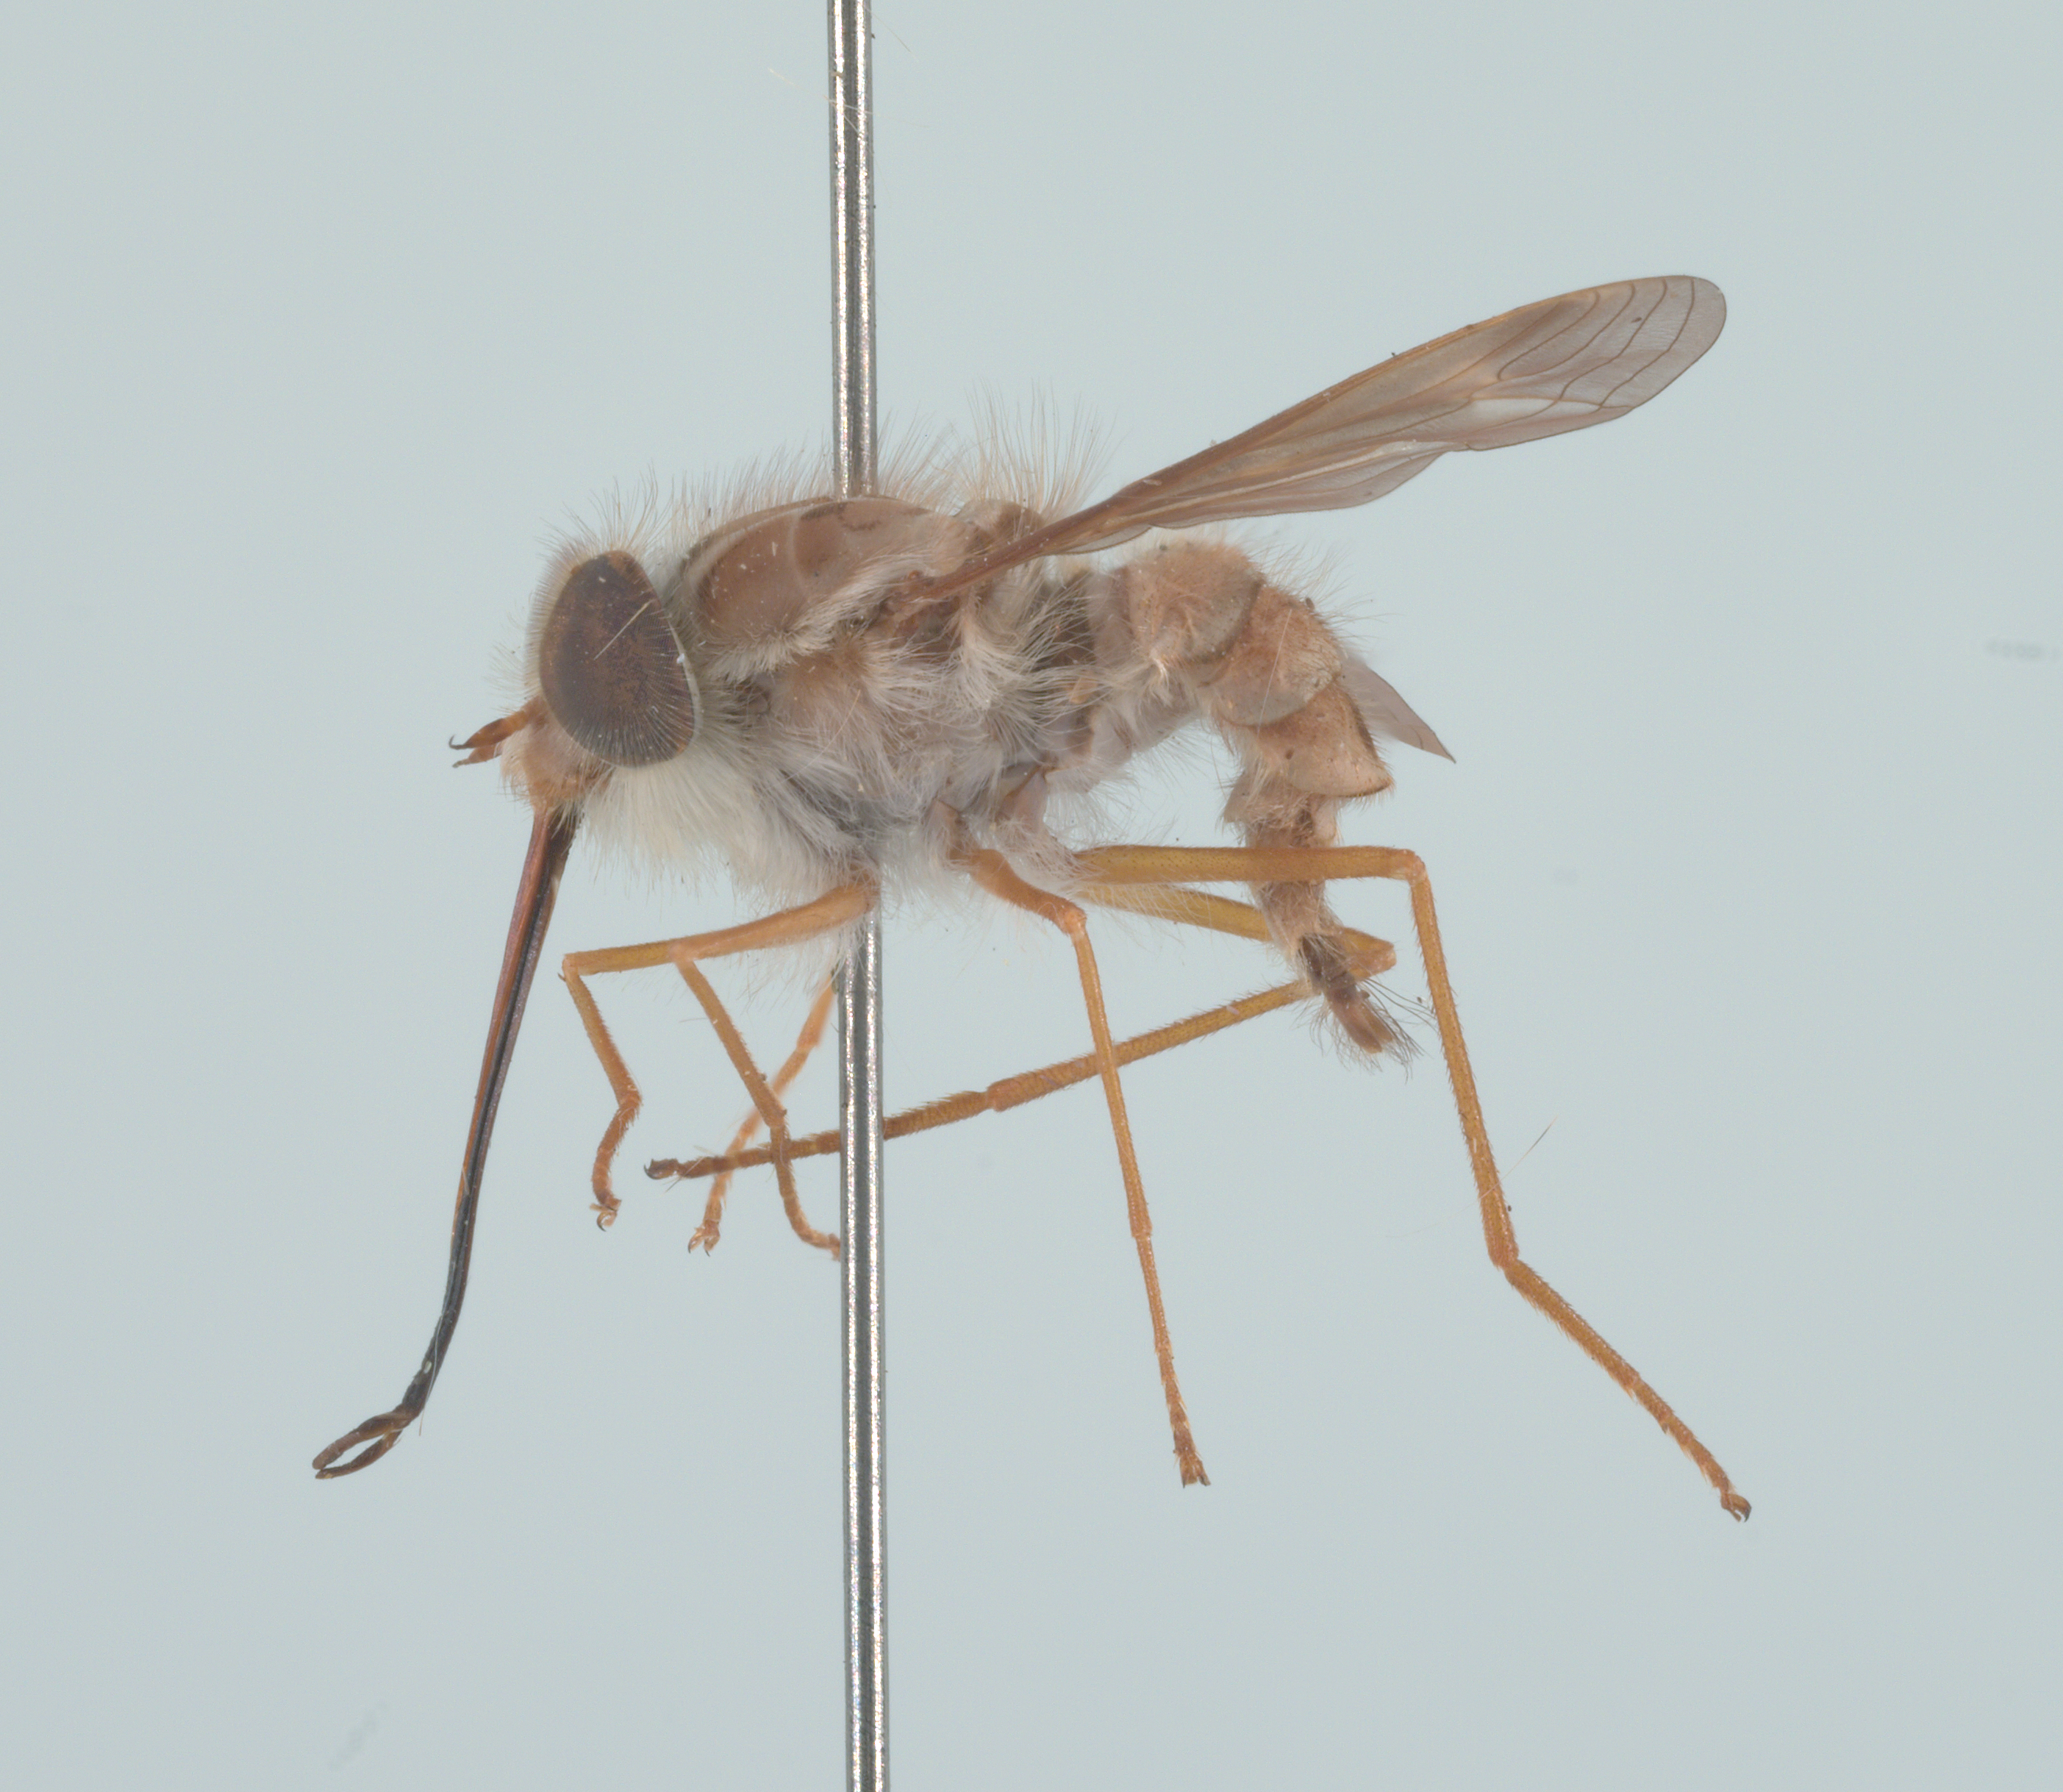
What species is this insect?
Hirmoneura nubipennis (also Trichophthalma nubipennis)
